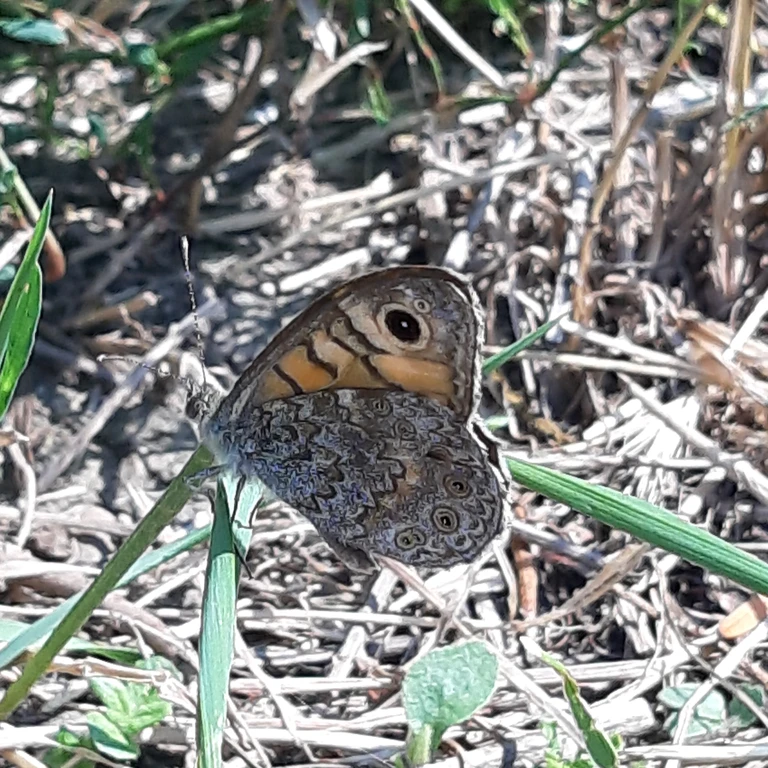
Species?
Lasiommata megera (also Pararge megera)
